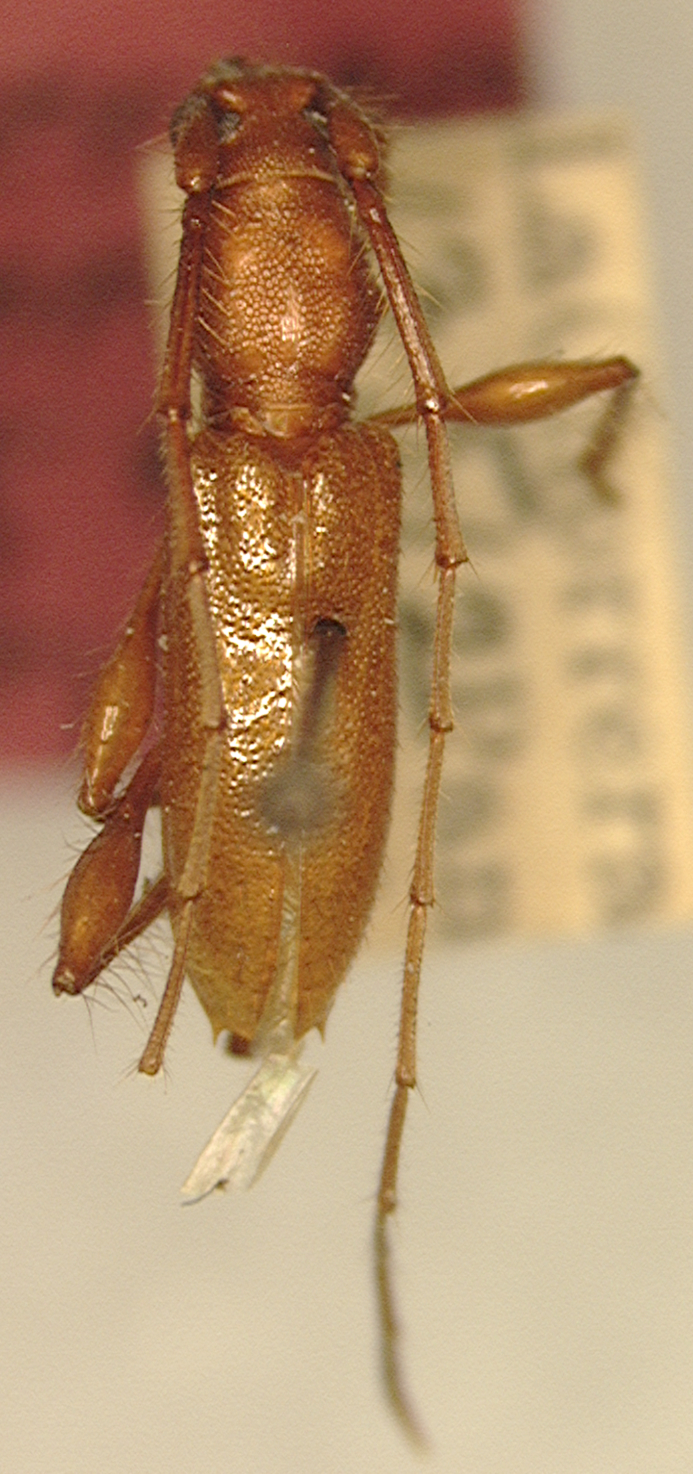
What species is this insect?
Conosphaerion spinipenne
